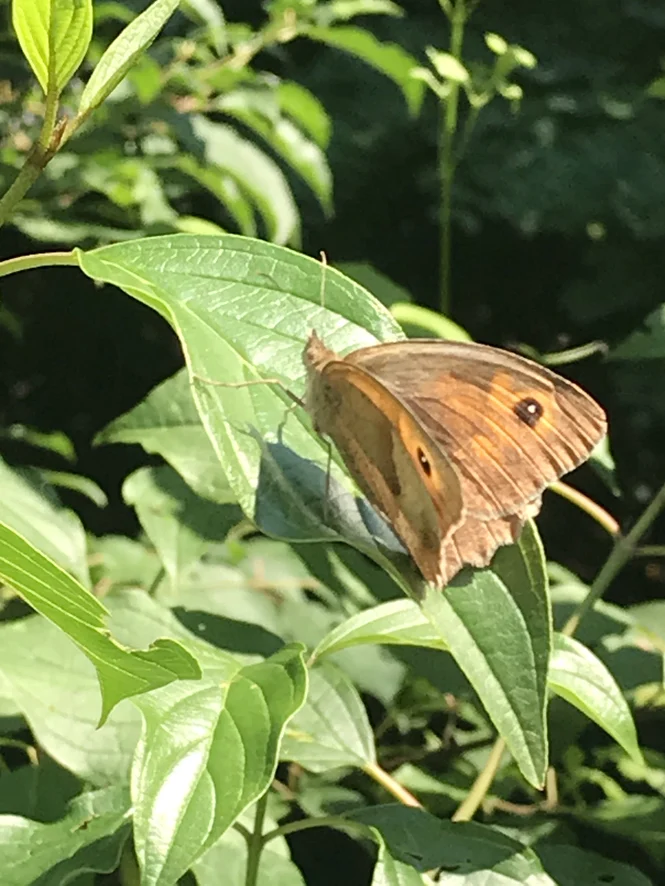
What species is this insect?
Maniola jurtina
